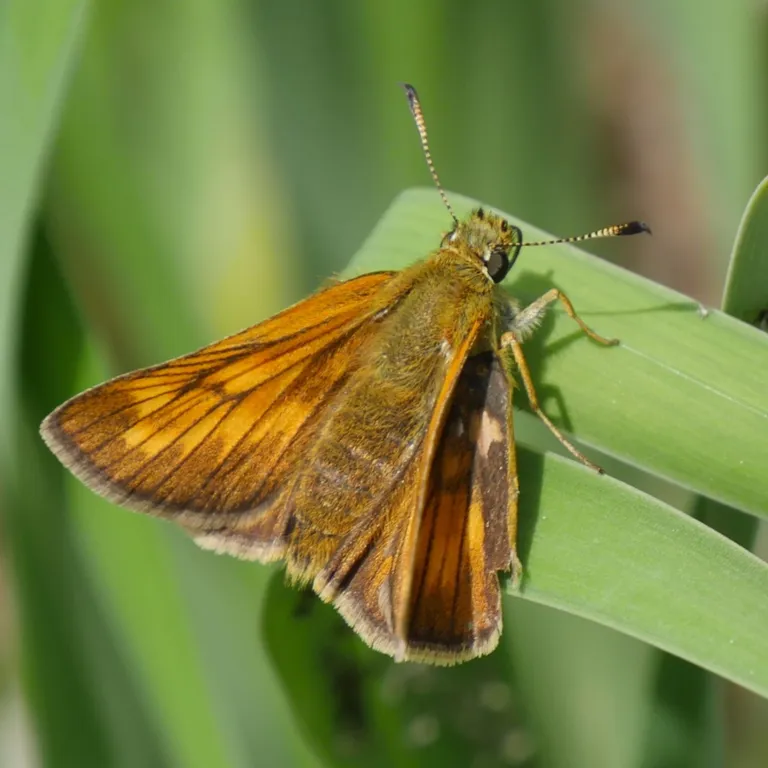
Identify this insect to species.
Ochlodes sylvanus (also Ochlodes venata)
